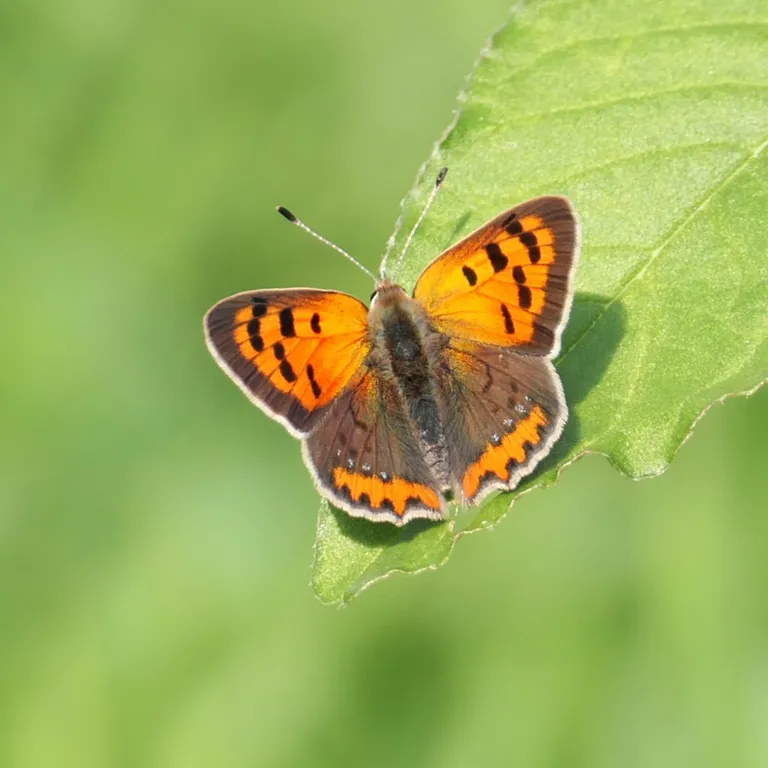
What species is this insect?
Lycaena phlaeas
